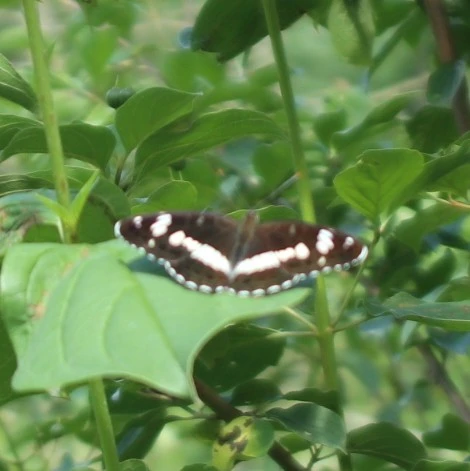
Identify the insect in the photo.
Limenitis camilla (also Ladoga camilla)
